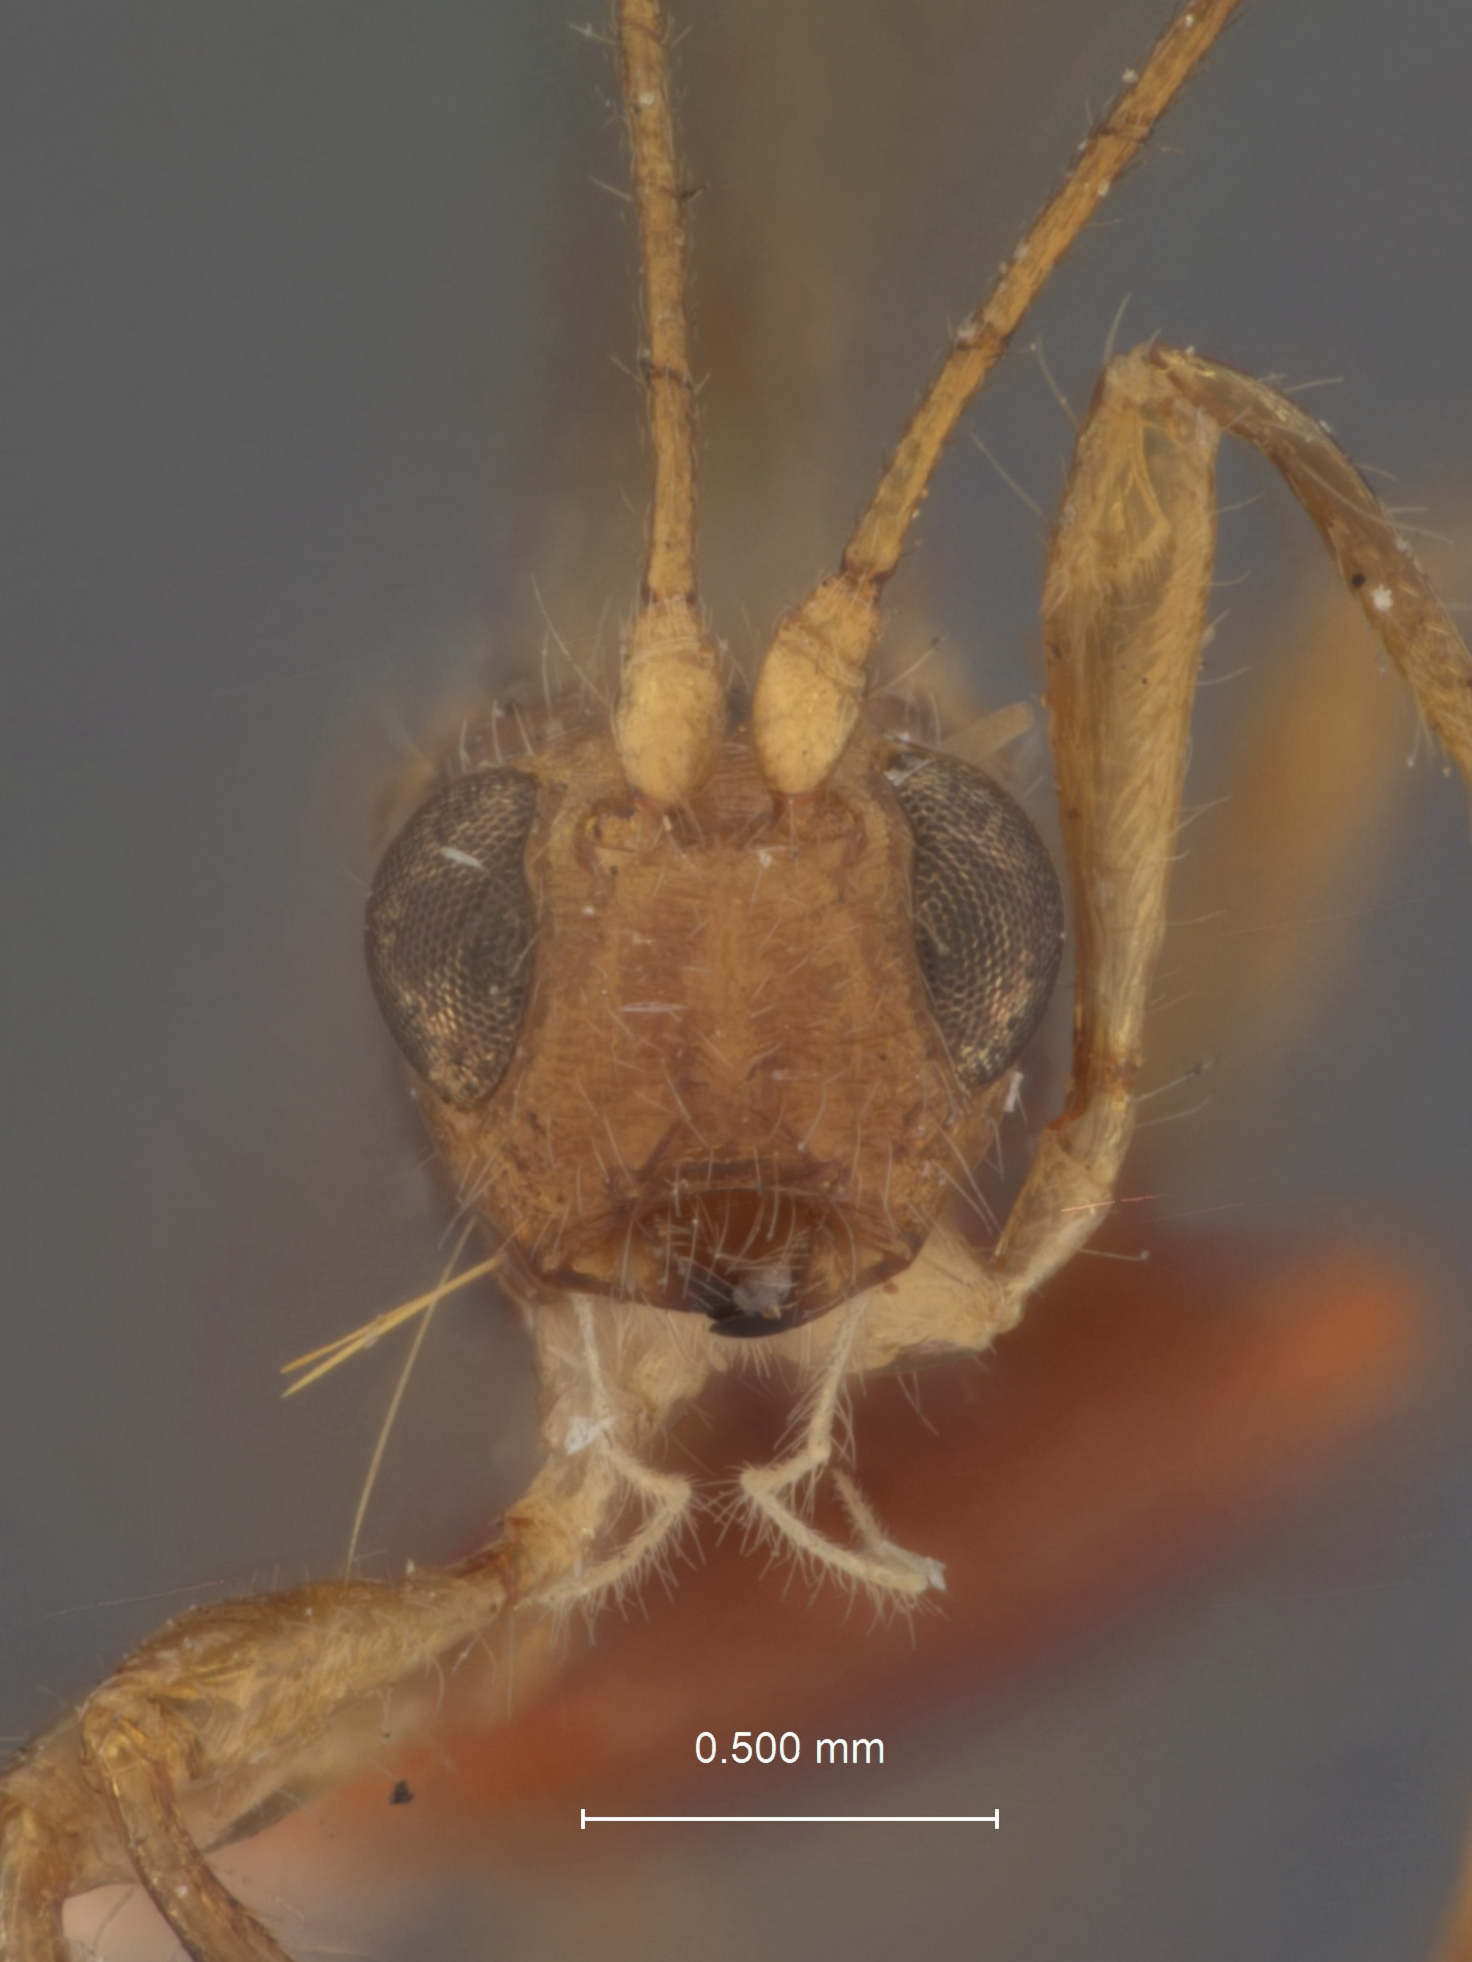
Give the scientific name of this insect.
Spathius elicius
